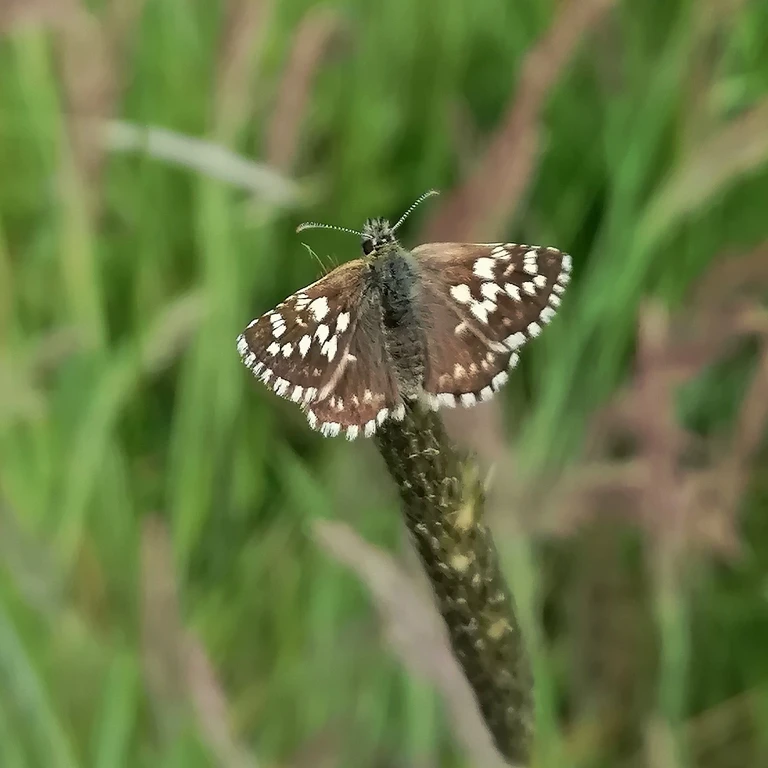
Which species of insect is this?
Pyrgus malvae
